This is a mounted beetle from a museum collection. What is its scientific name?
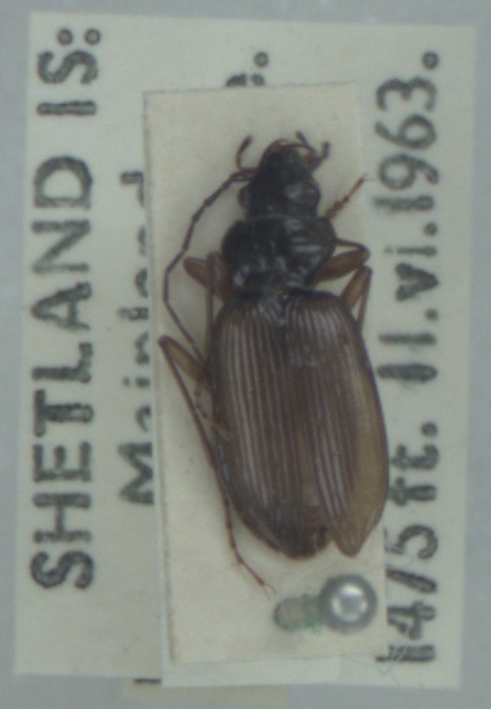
Nebria rufescens
